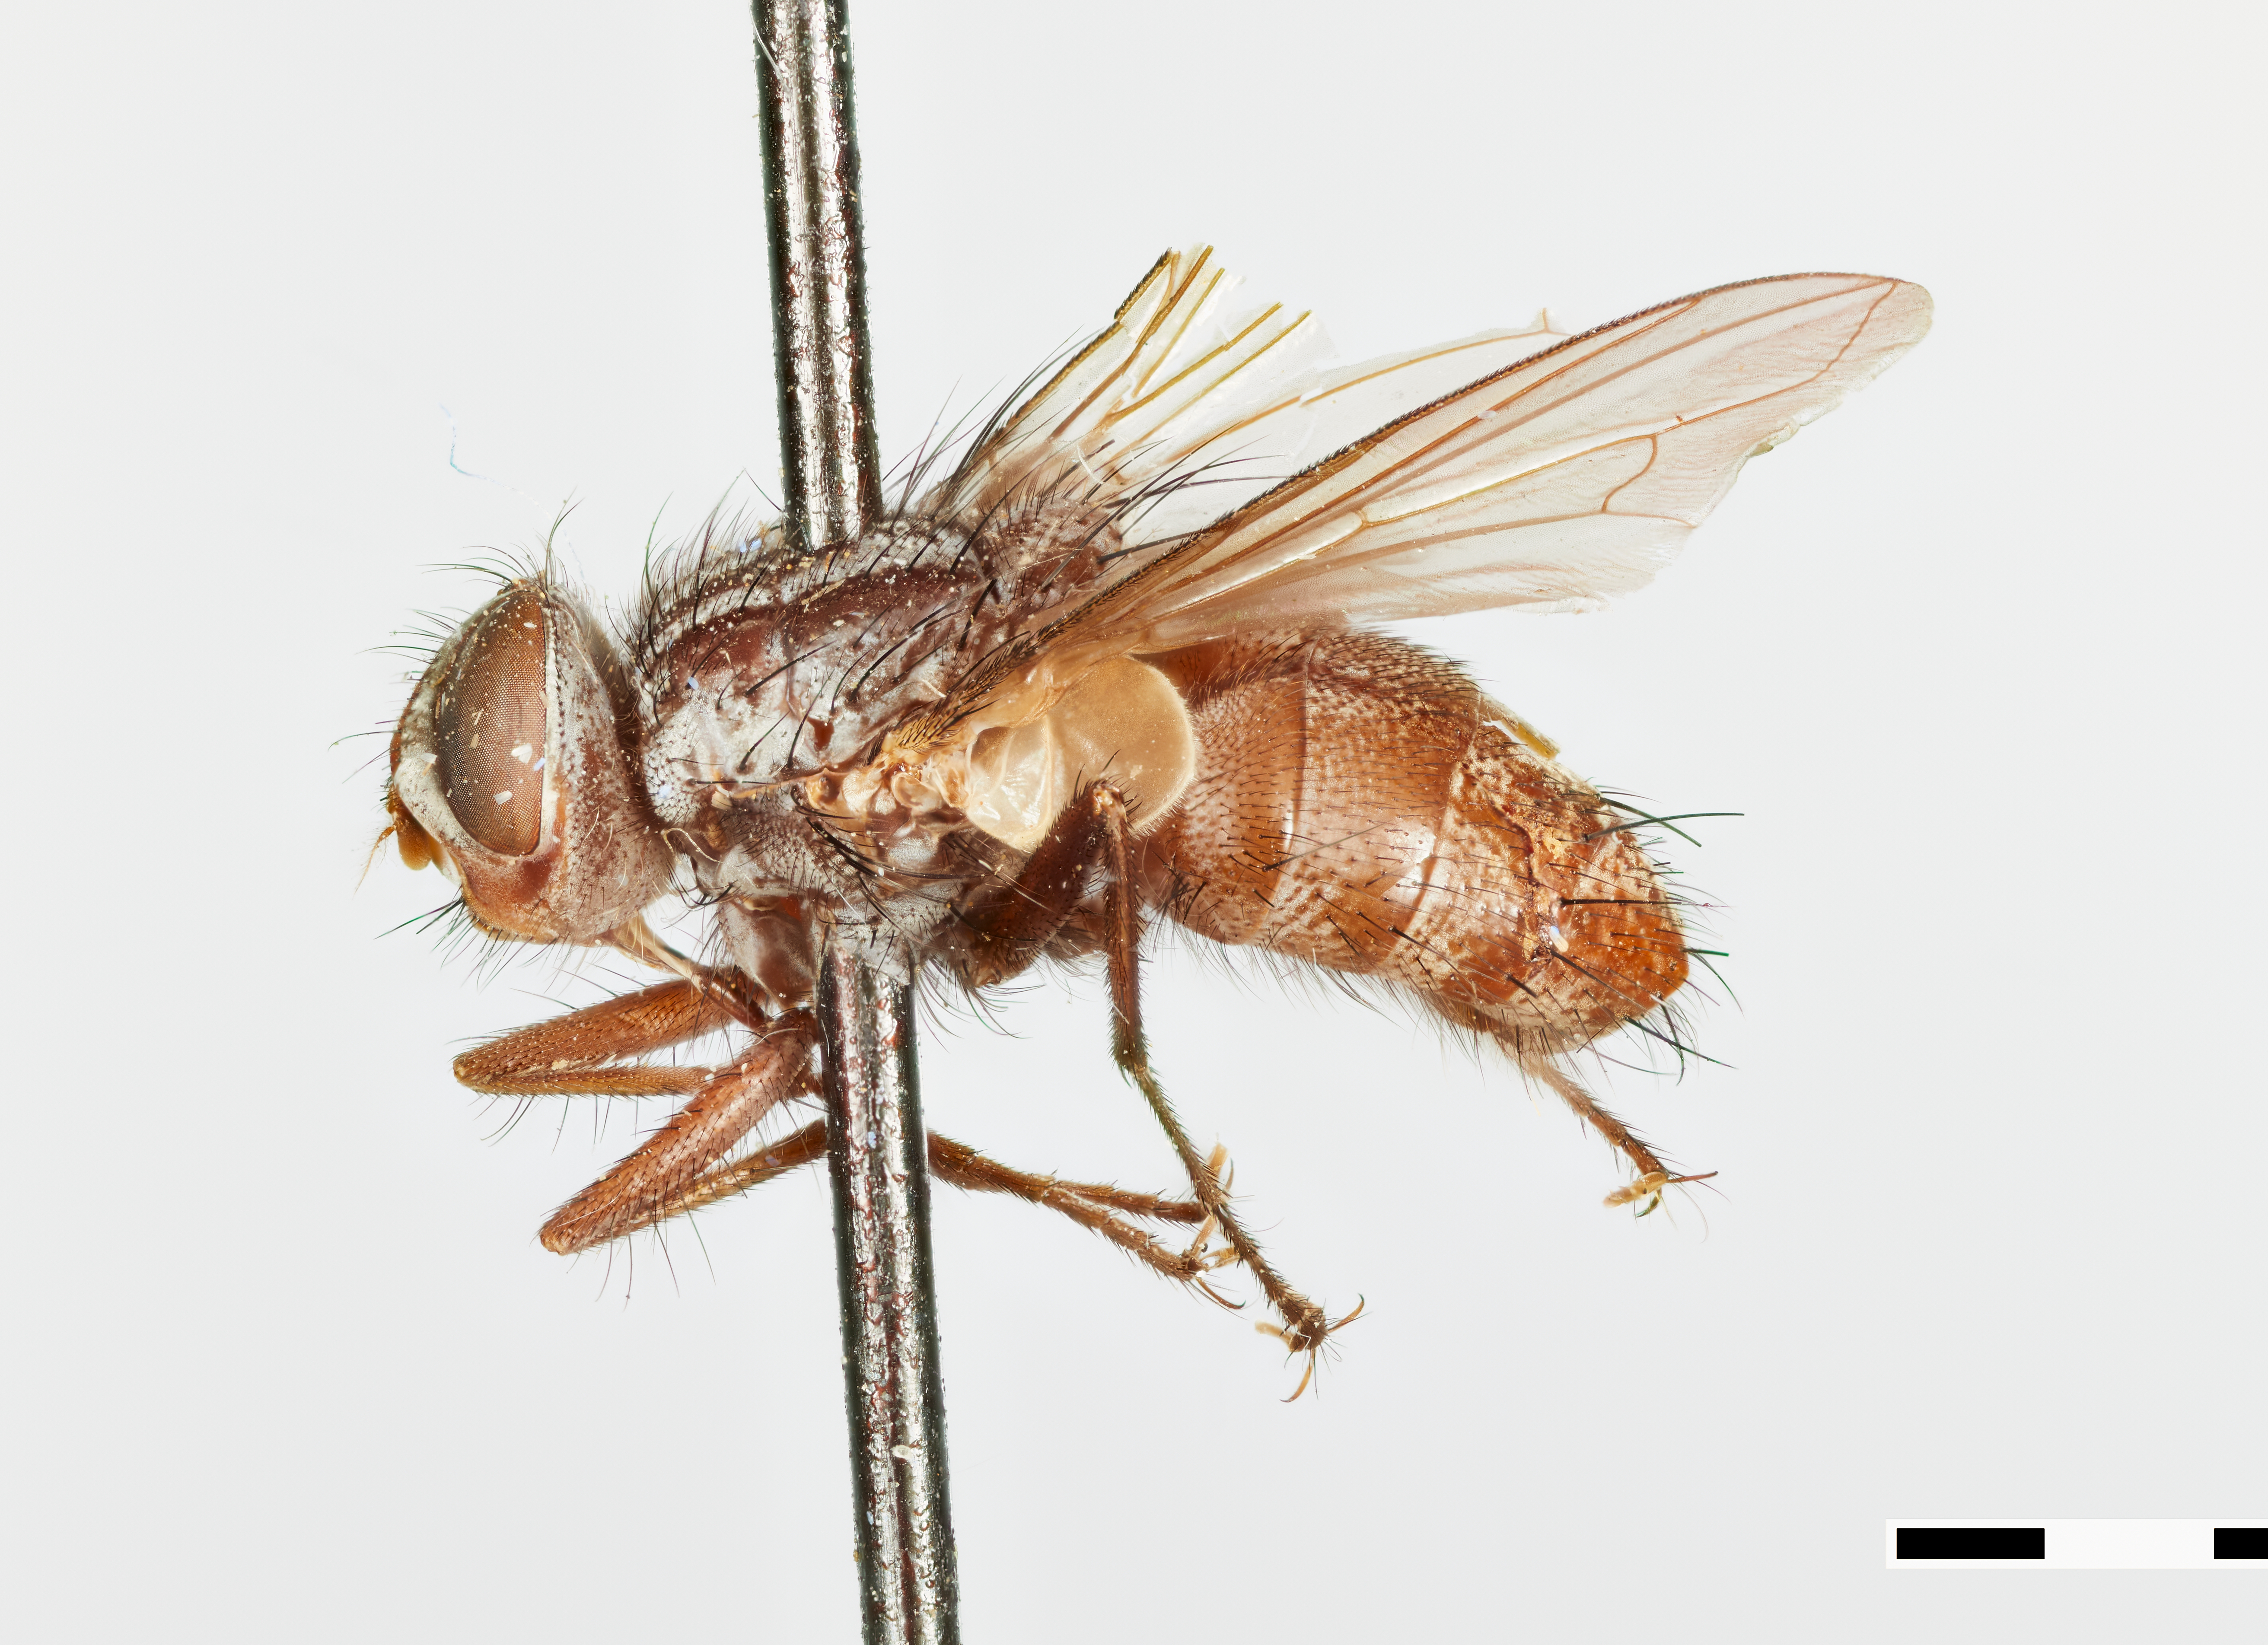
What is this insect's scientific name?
Ateloglossa cinerea
